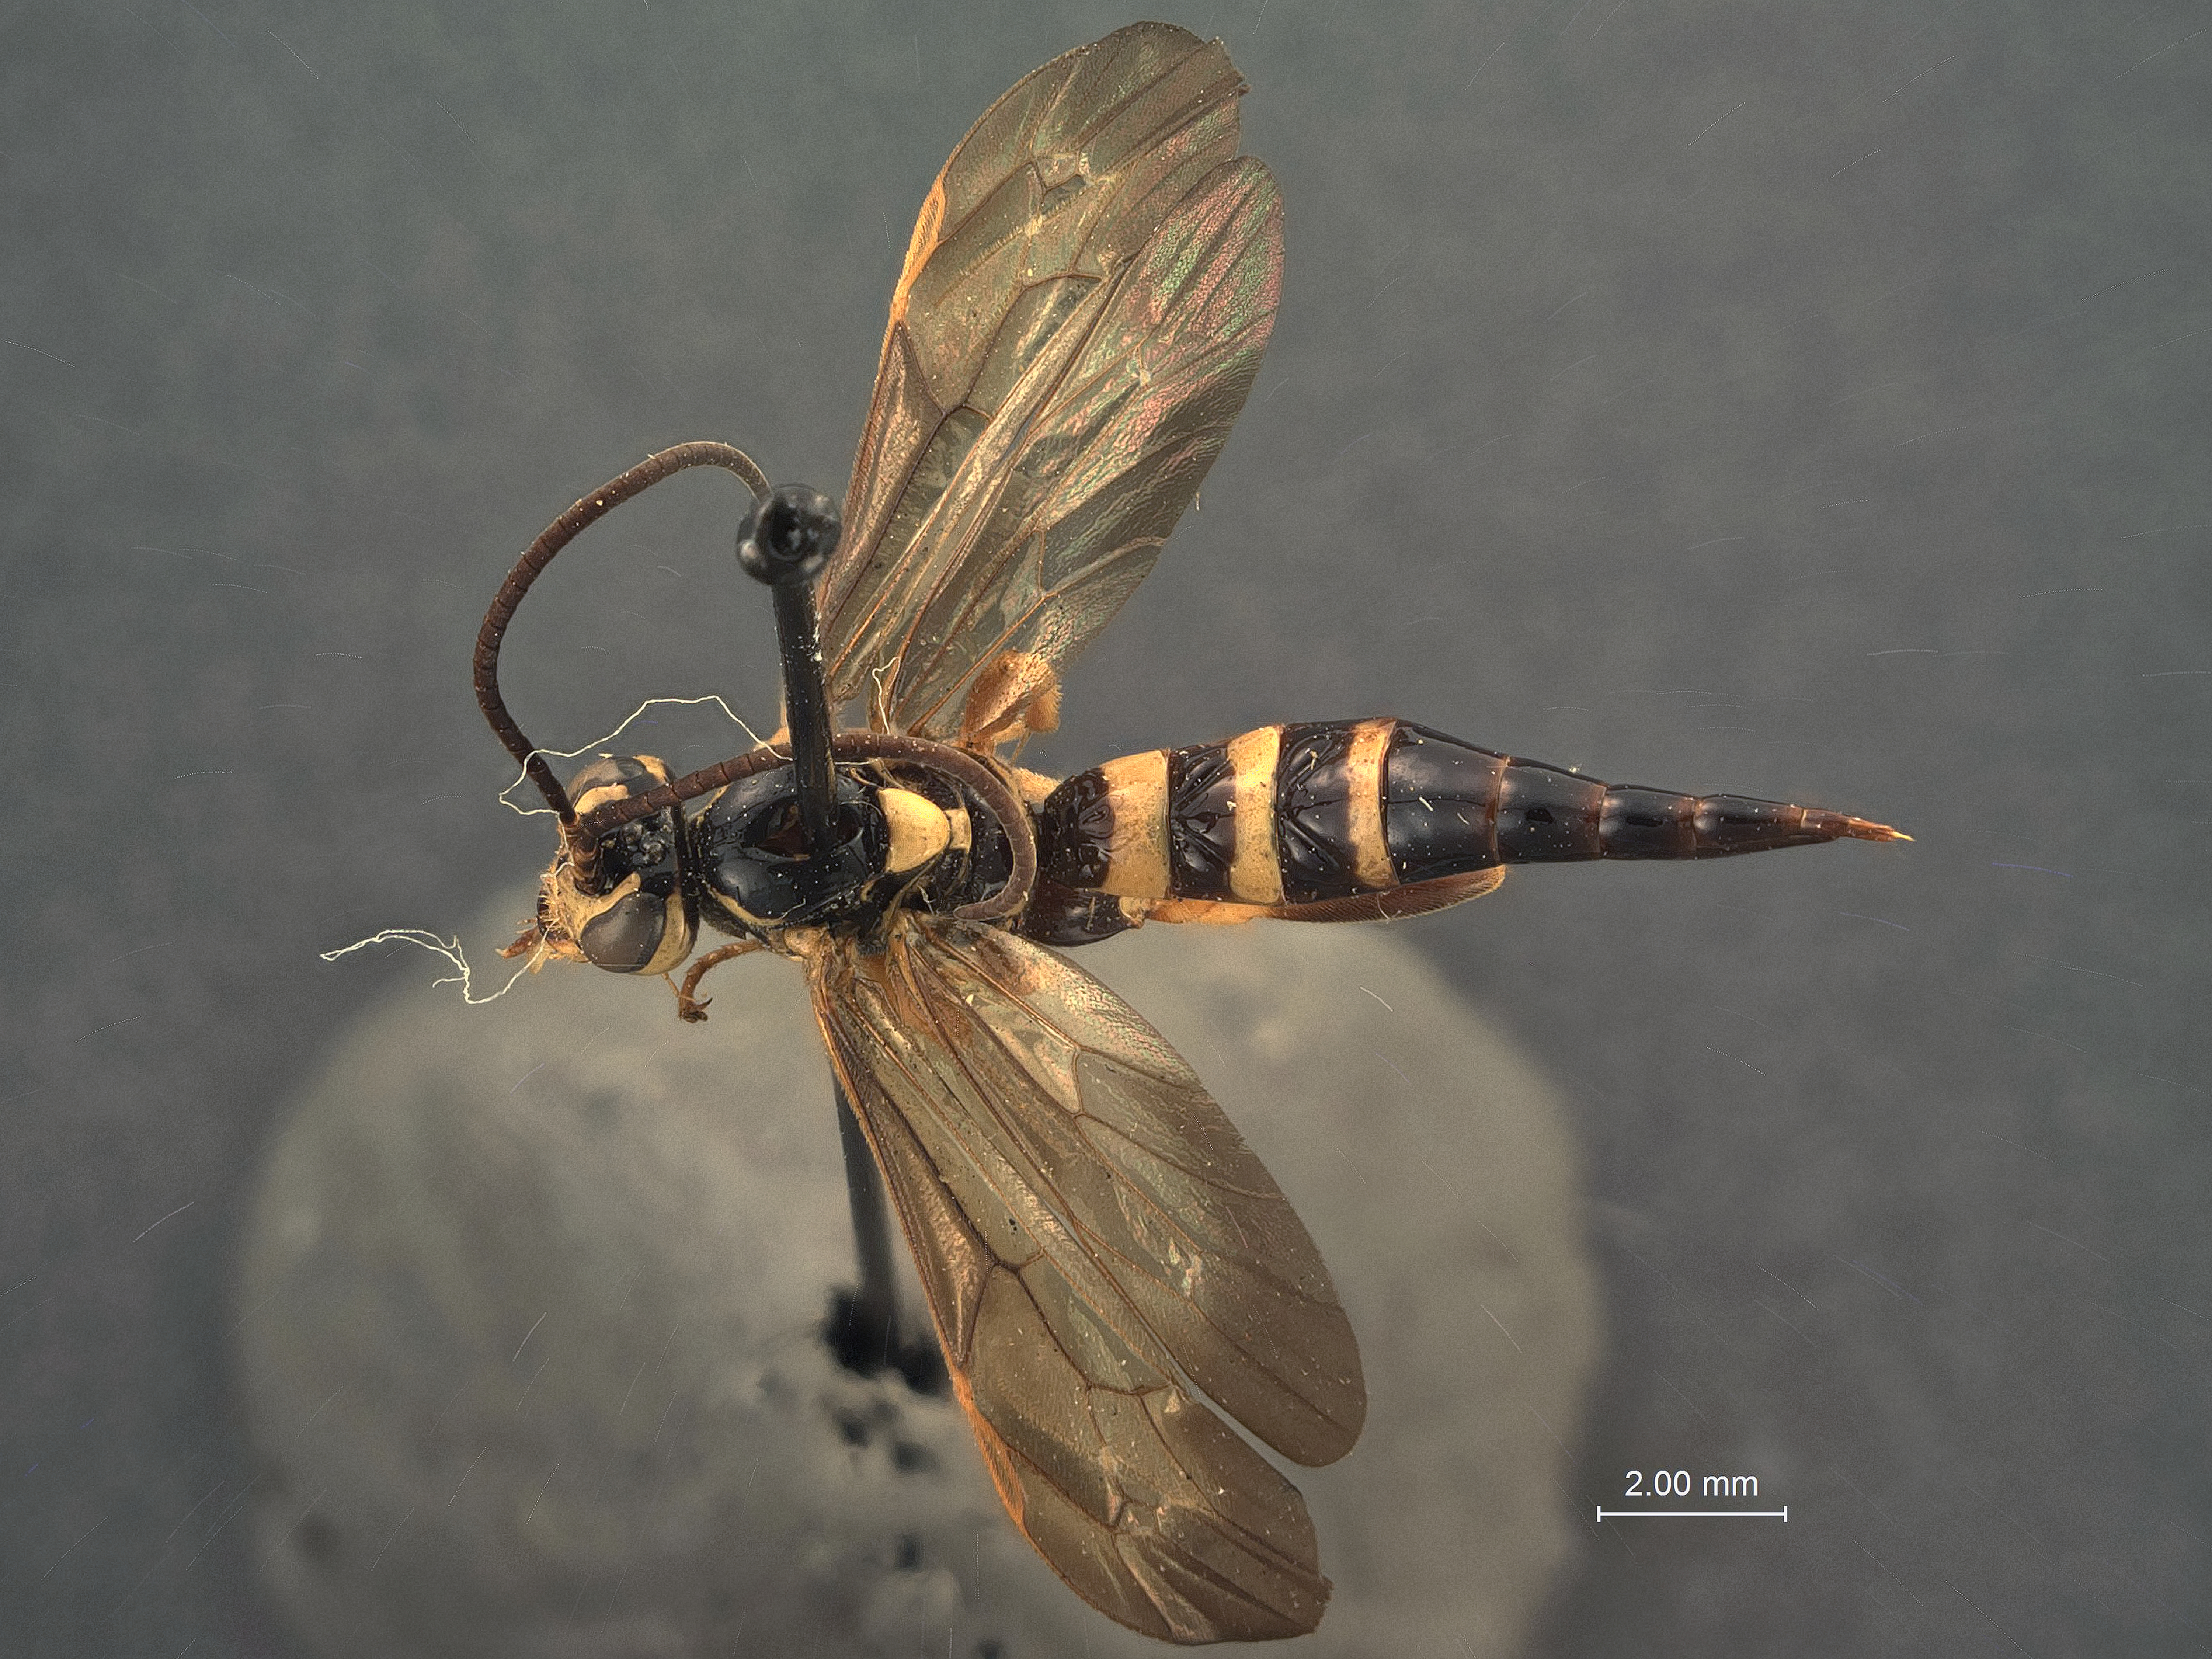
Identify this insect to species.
Ceratogastra trifasciata
